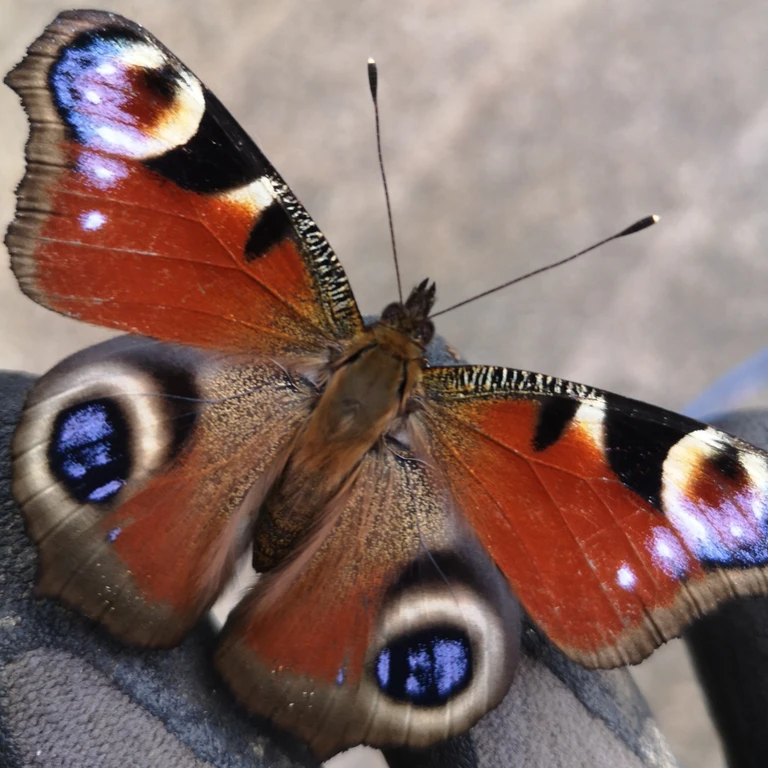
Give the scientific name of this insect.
Aglais io
